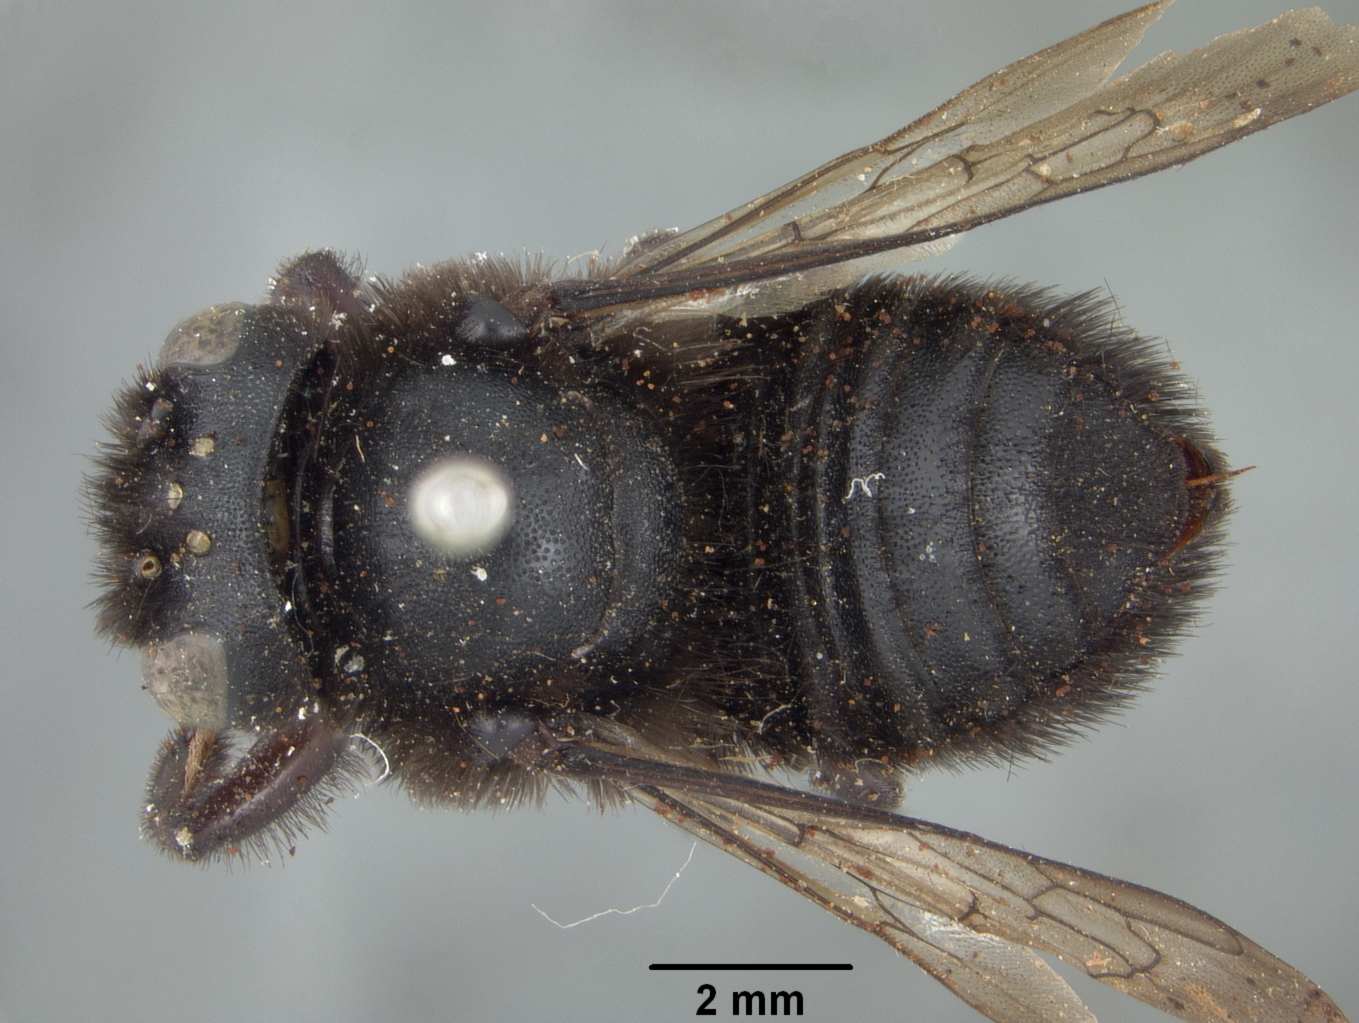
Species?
Megachile atramentata
